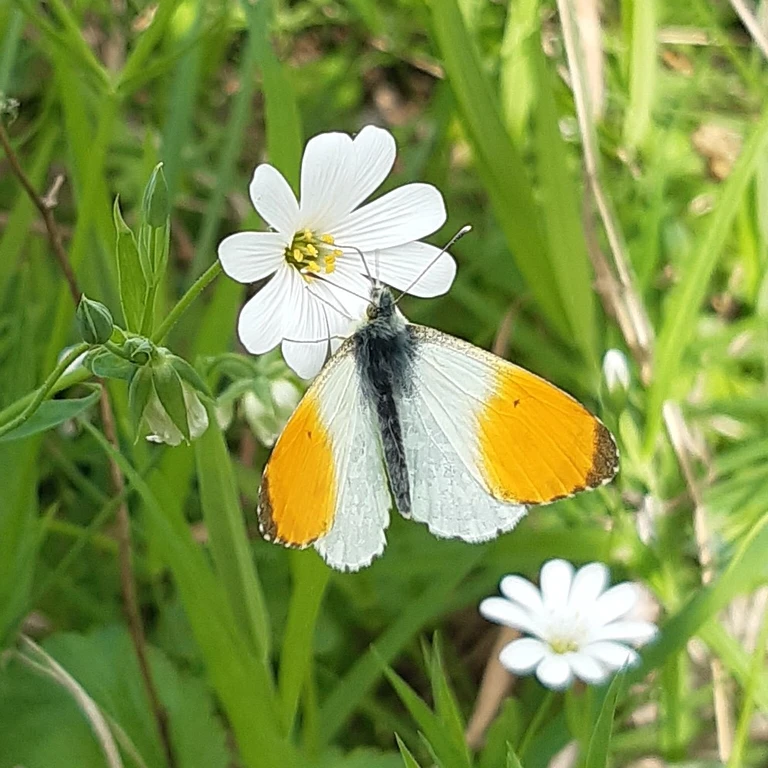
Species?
Anthocharis cardamines
